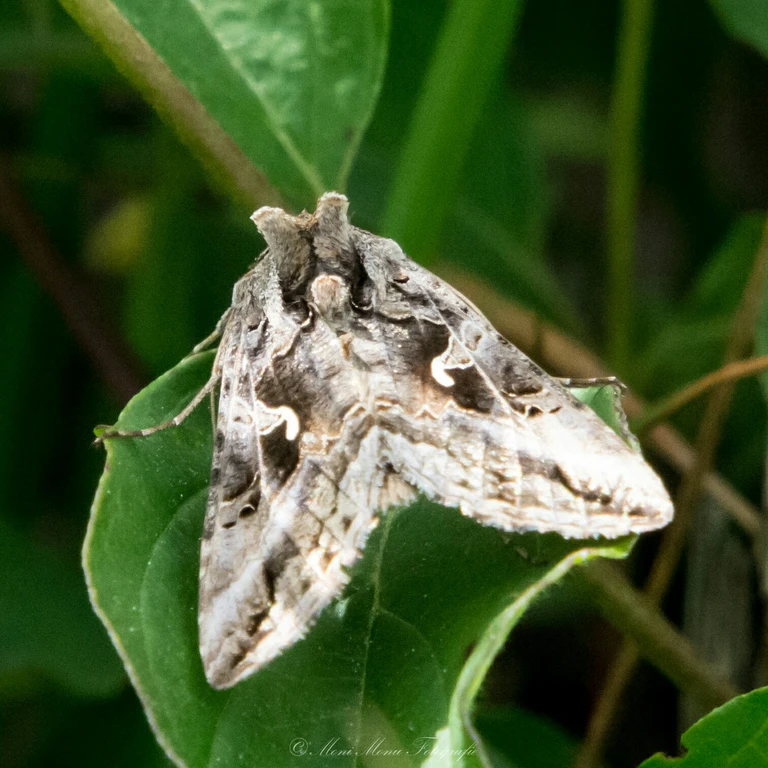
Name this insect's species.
Autographa gamma
